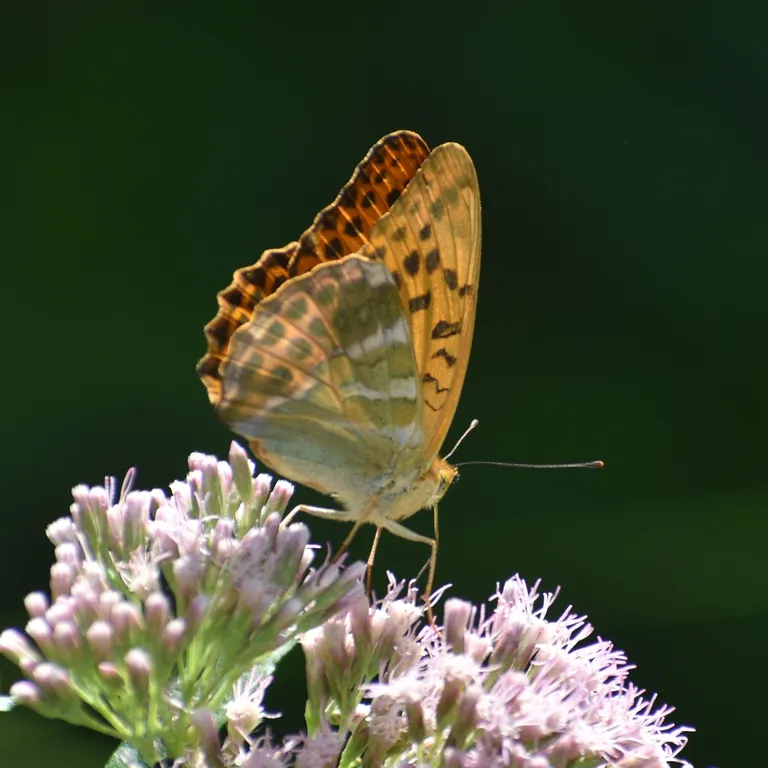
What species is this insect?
Argynnis paphia
